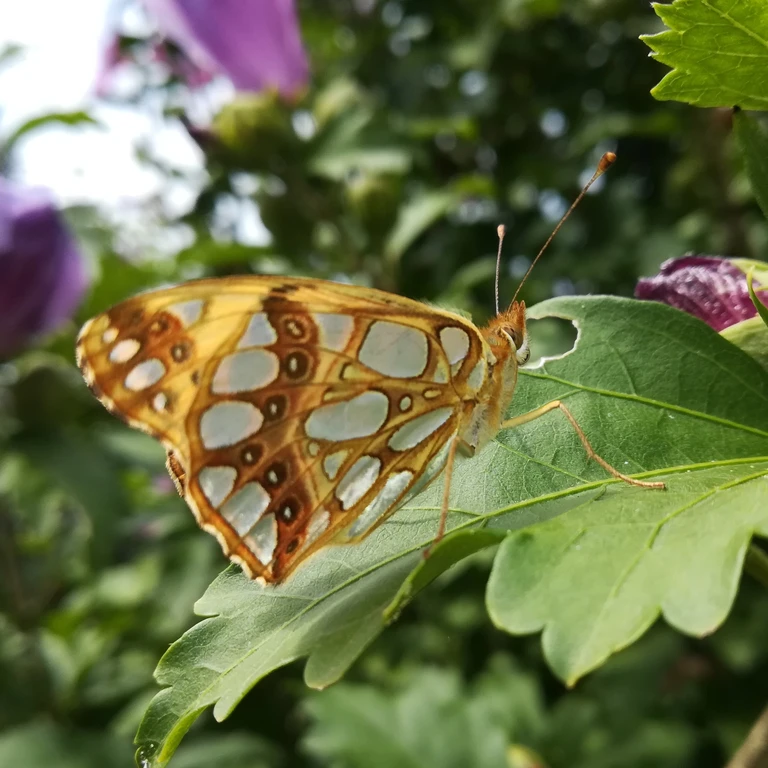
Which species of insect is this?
Issoria lathonia
